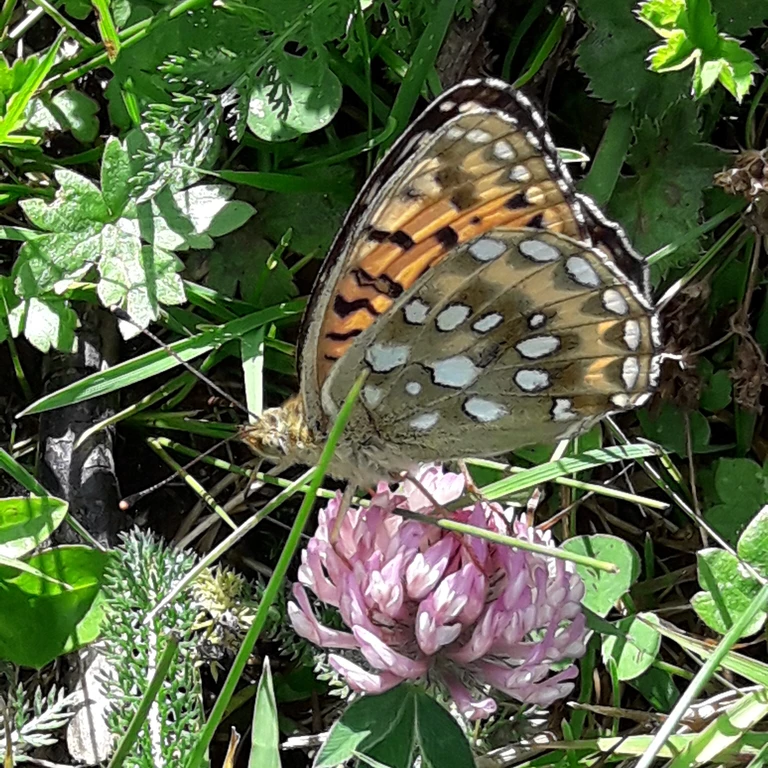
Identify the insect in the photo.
Speyeria aglaja
